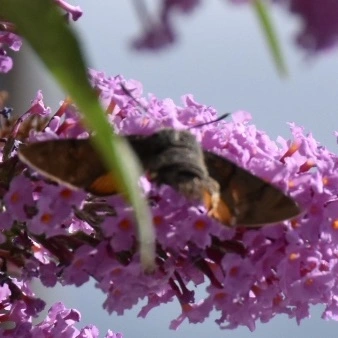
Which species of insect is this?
Macroglossum stellatarum
